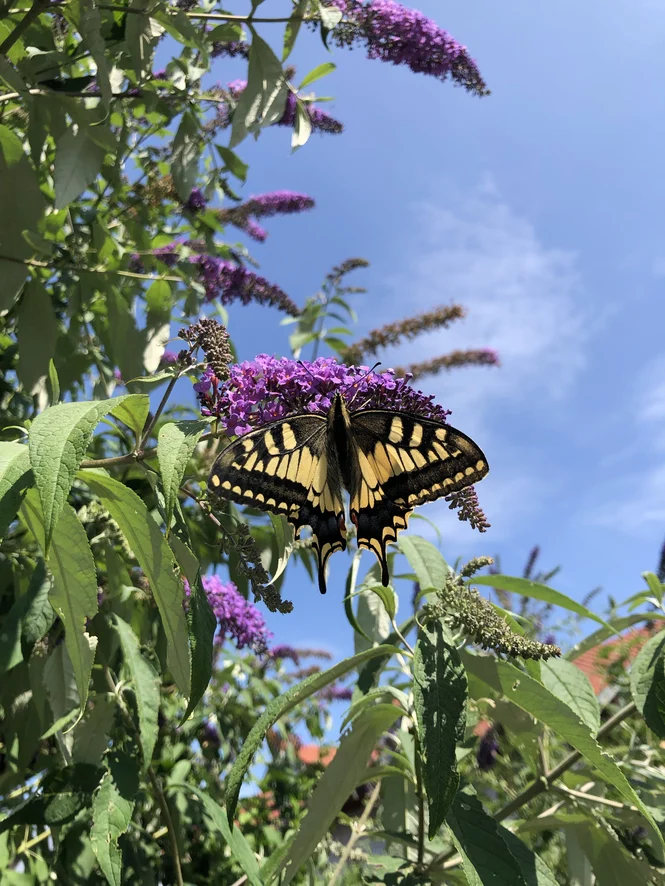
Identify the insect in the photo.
Papilio machaon
